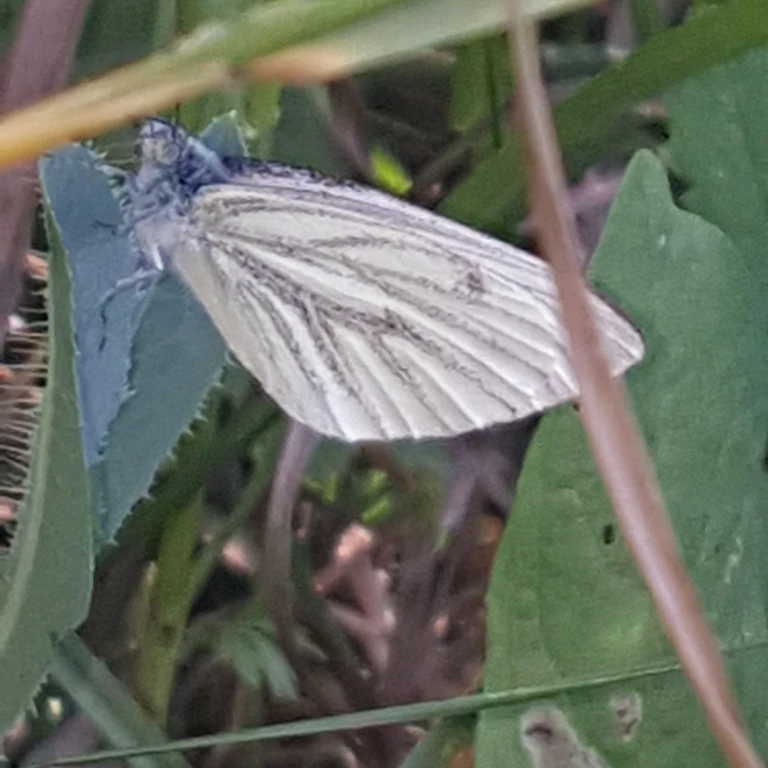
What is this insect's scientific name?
Pieris napi
